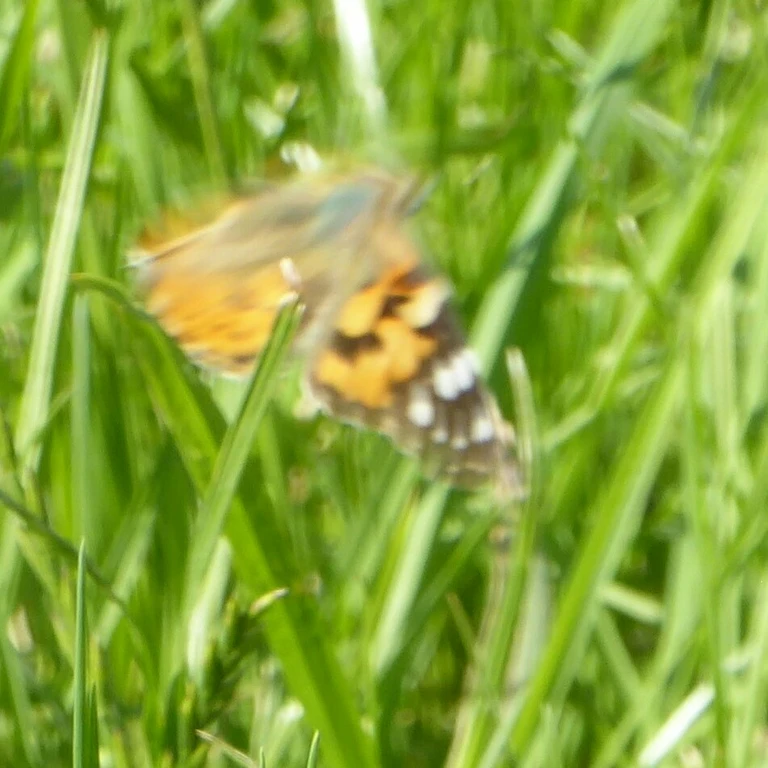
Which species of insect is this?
Vanessa cardui
